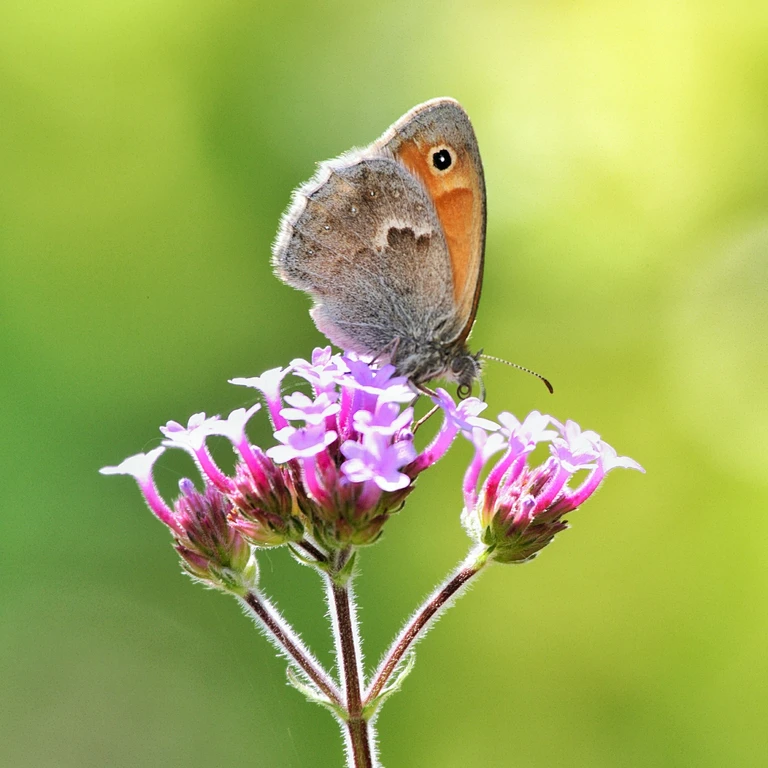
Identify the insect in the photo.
Coenonympha pamphilus
